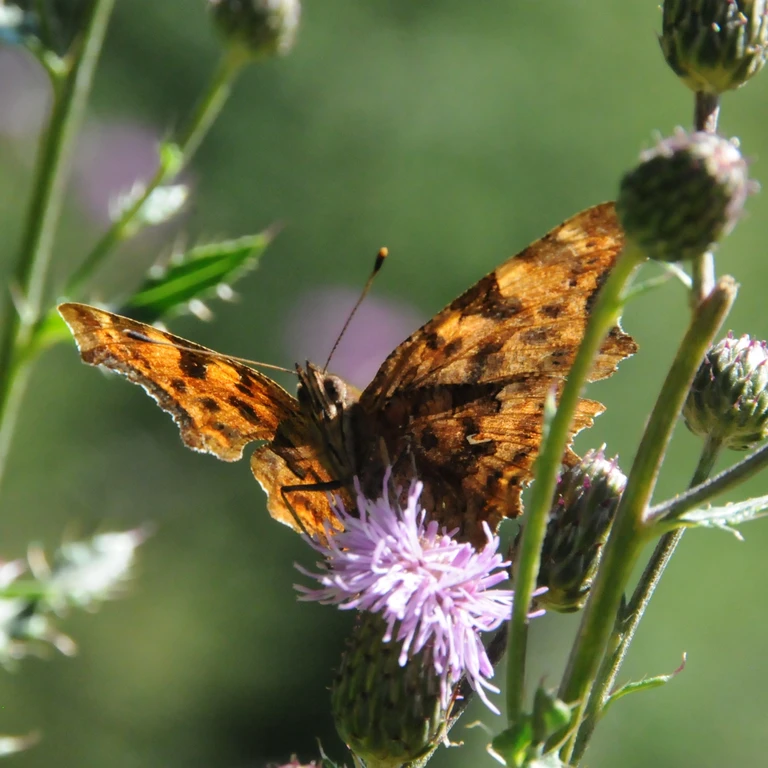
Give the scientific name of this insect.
Polygonia c-album
